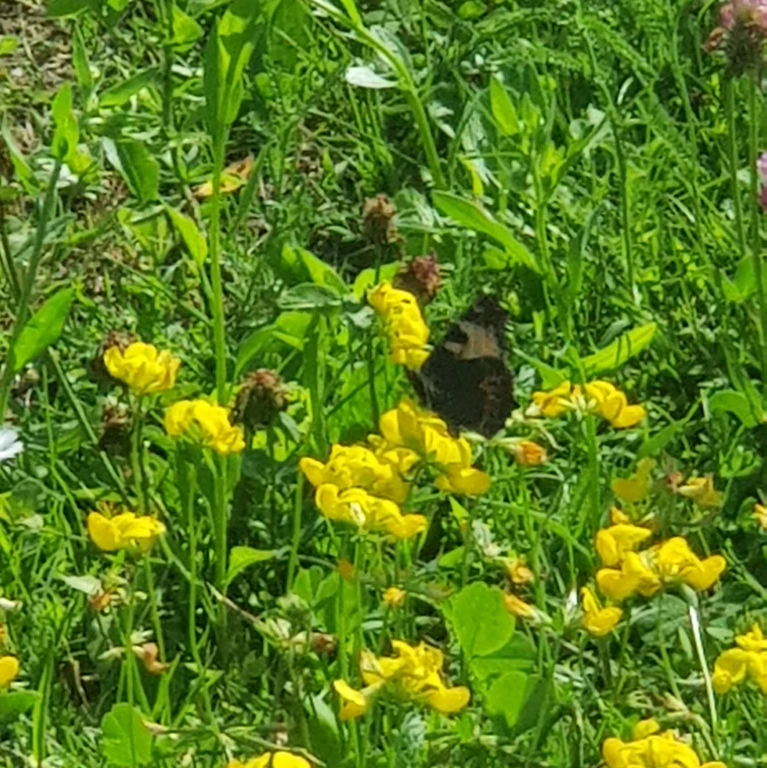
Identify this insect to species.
Aglais urticae
